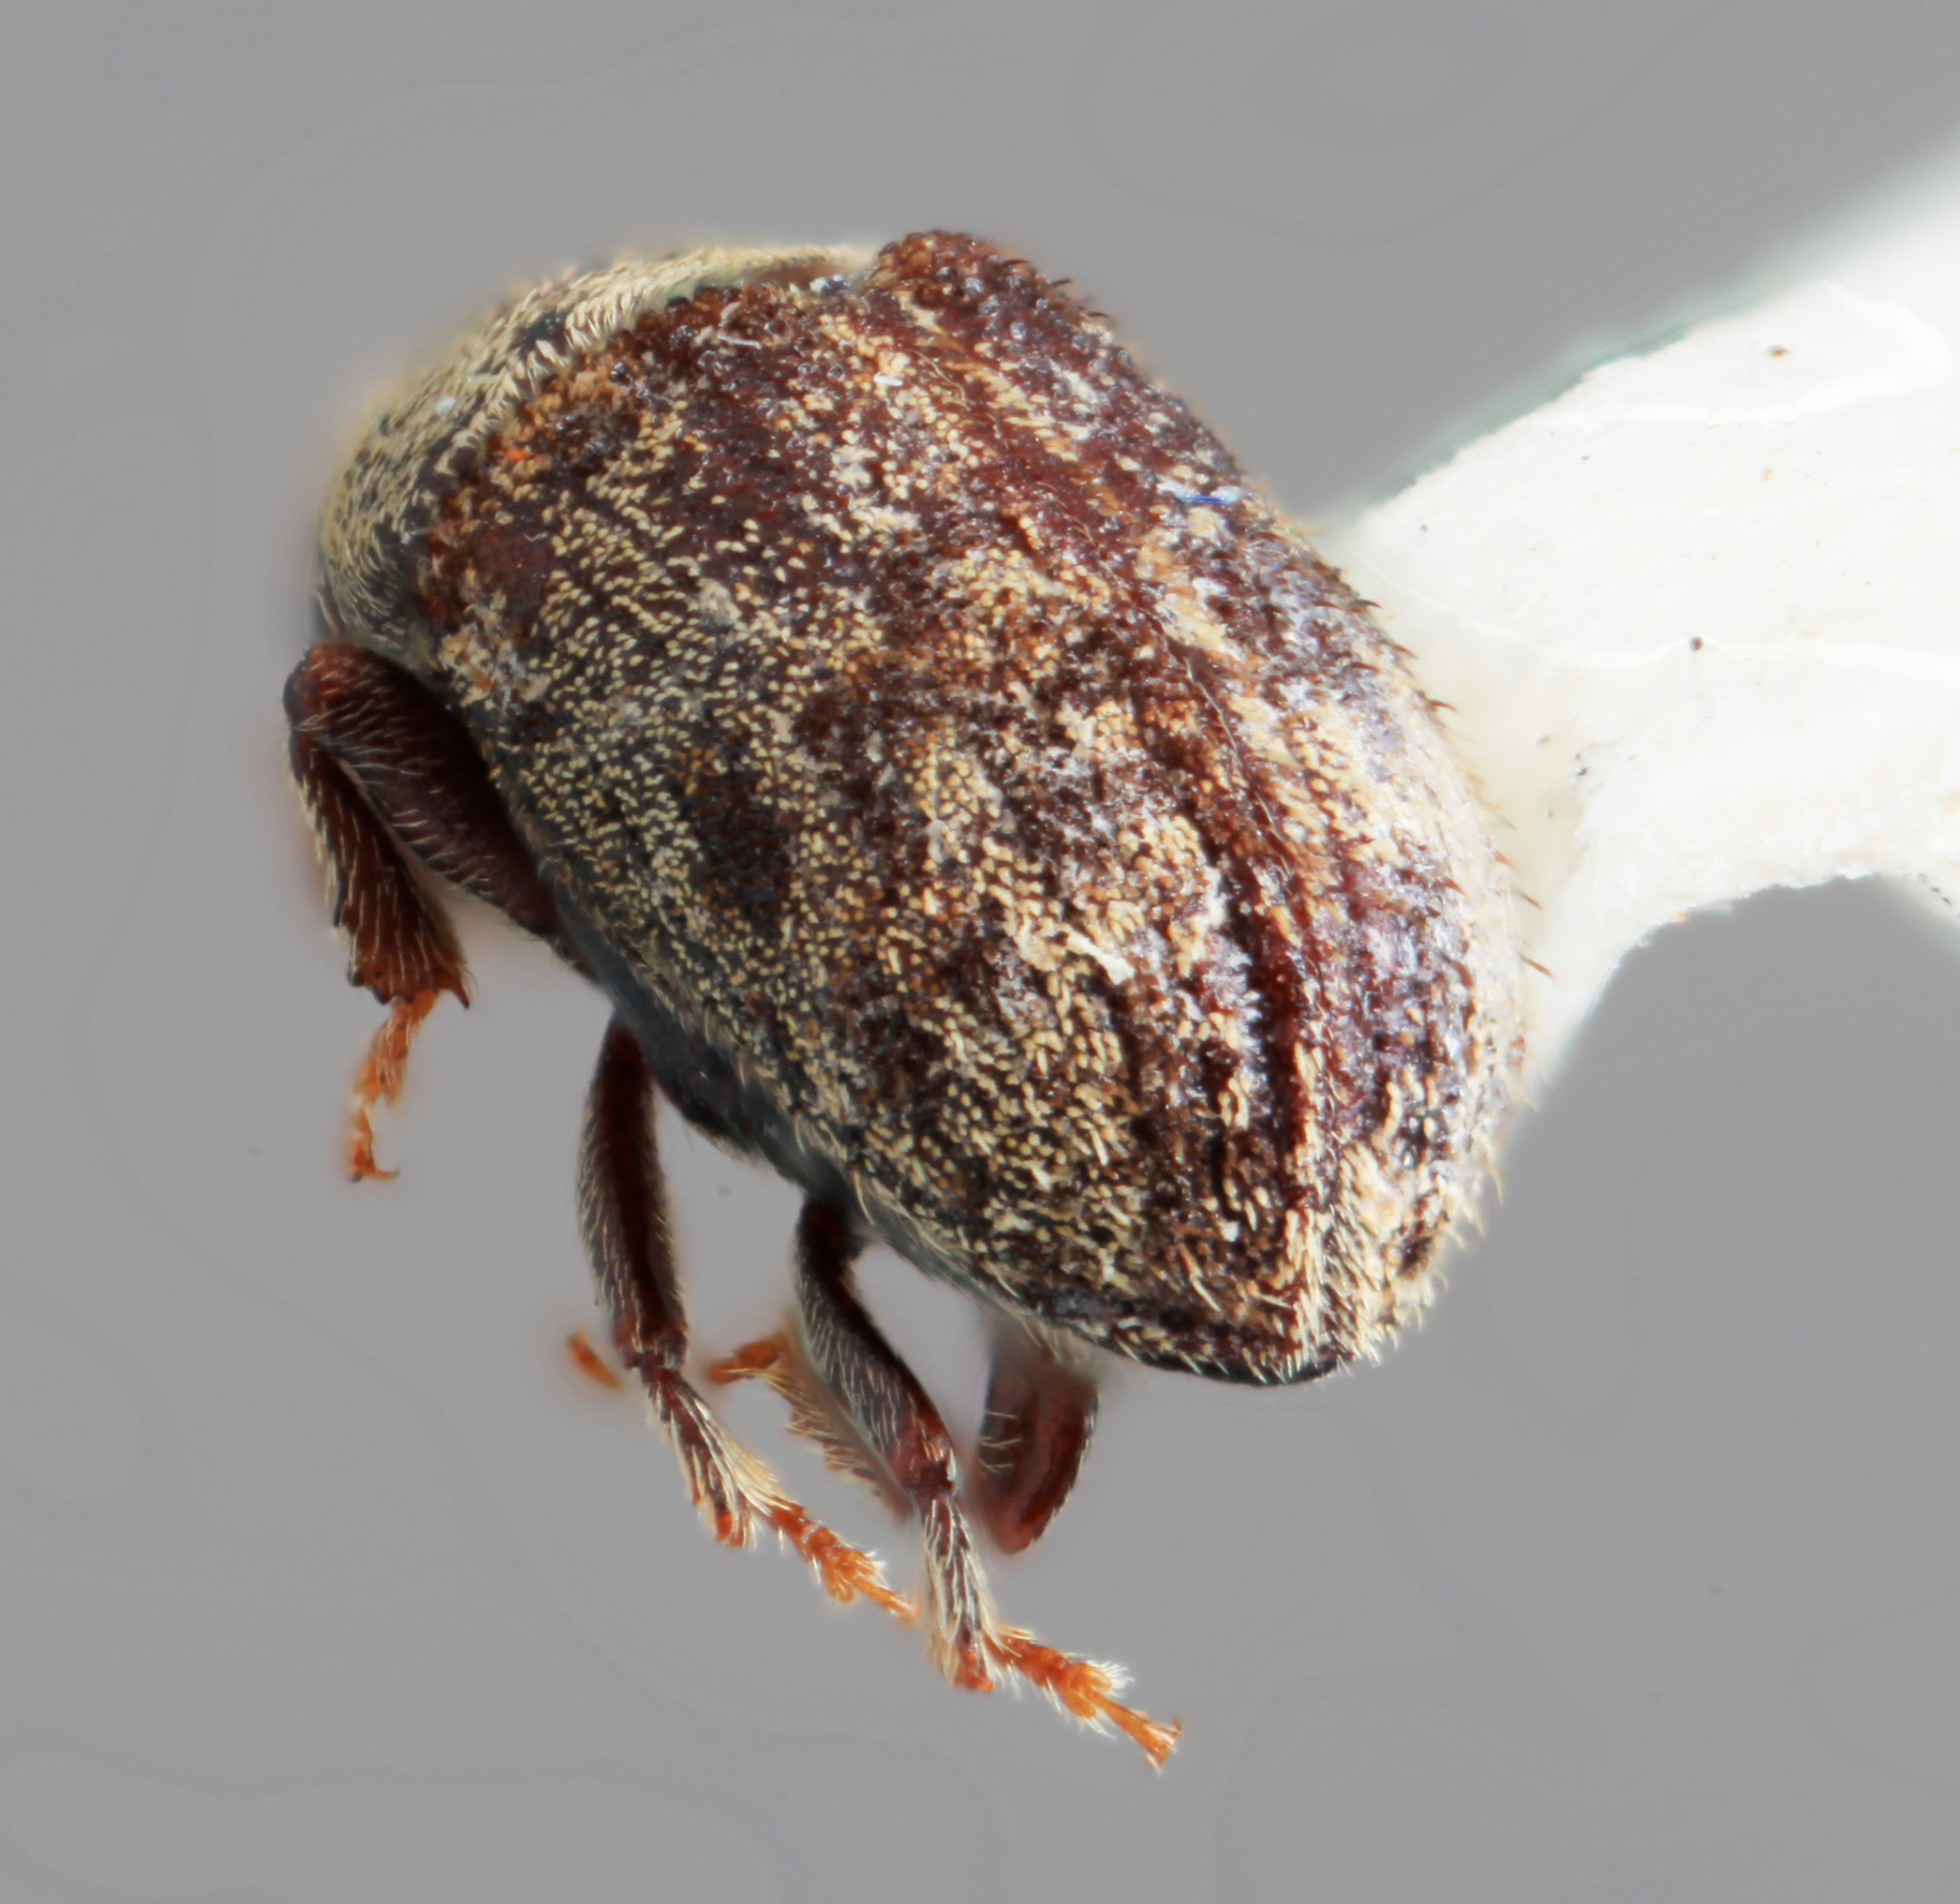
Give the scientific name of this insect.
Pseudoxylechinus tibetensis
